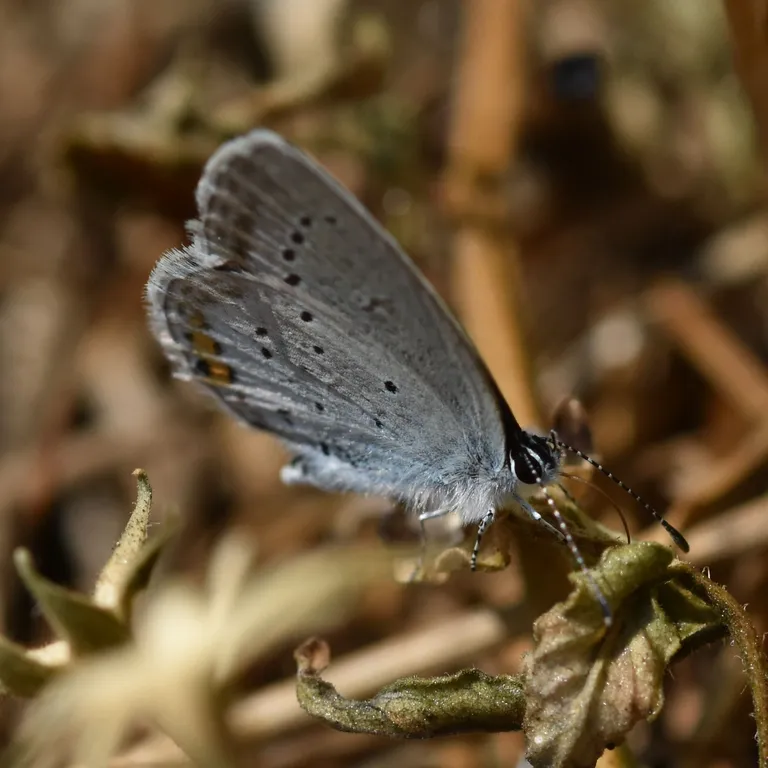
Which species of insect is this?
Cupido argiades (also Elkalyce argiades)
